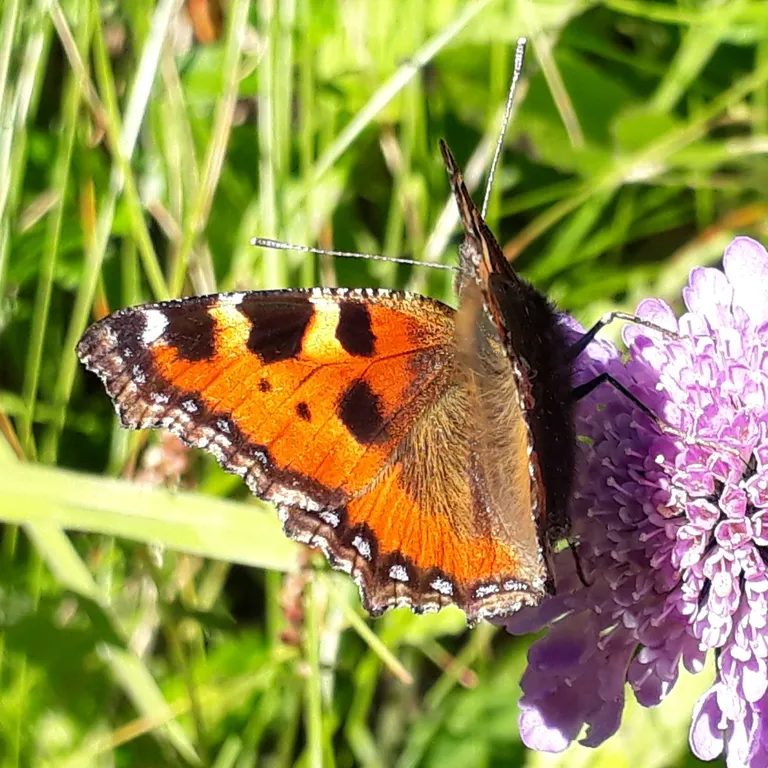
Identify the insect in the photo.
Aglais urticae
